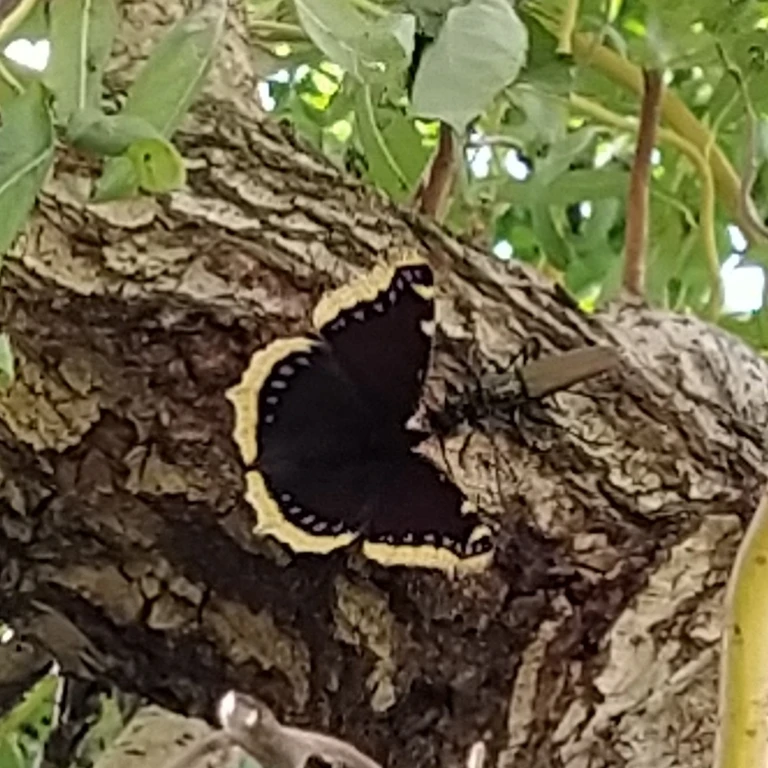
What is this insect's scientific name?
Nymphalis antiopa
